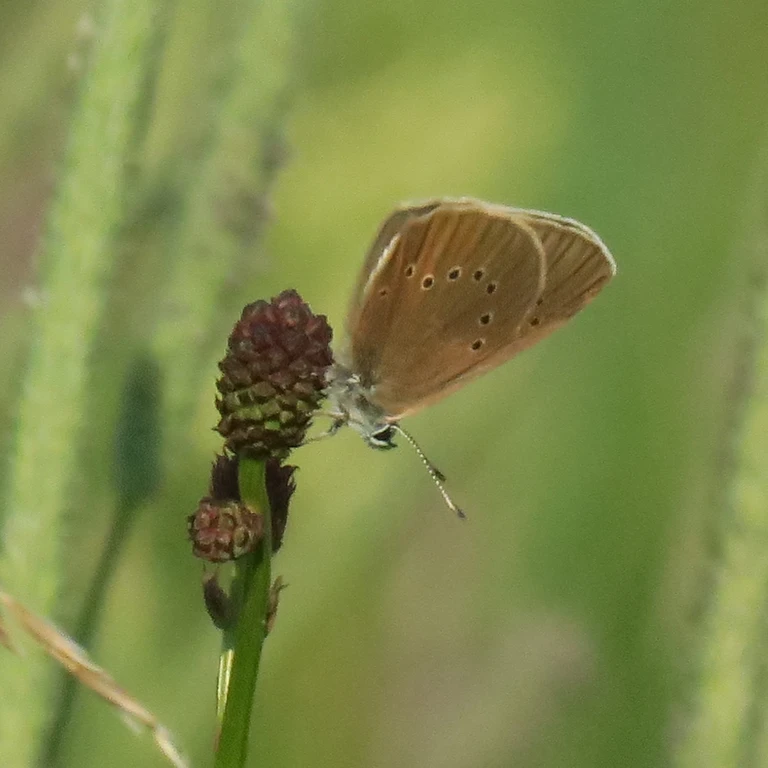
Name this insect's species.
Phengaris nausithous (also Maculinea nausithous)
